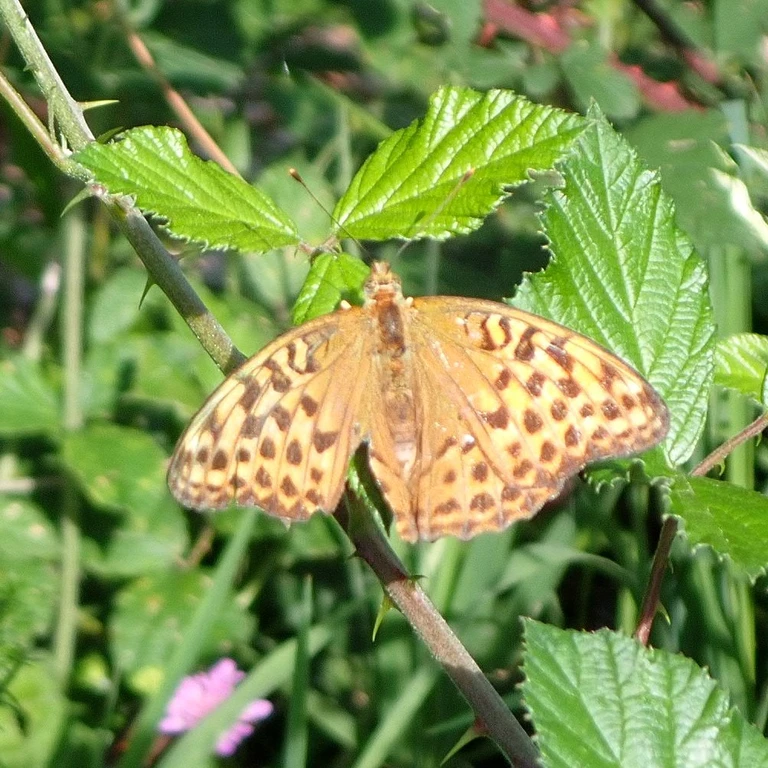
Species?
Argynnis paphia
